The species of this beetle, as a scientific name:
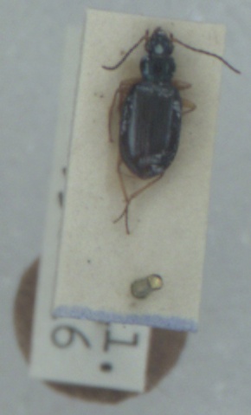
Bembidion monticola
